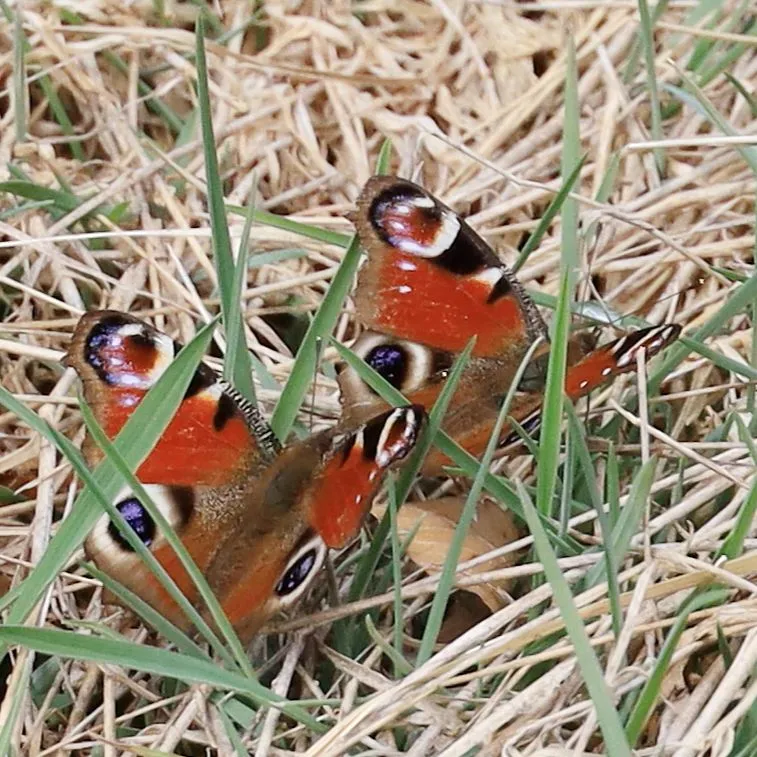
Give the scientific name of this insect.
Aglais io
